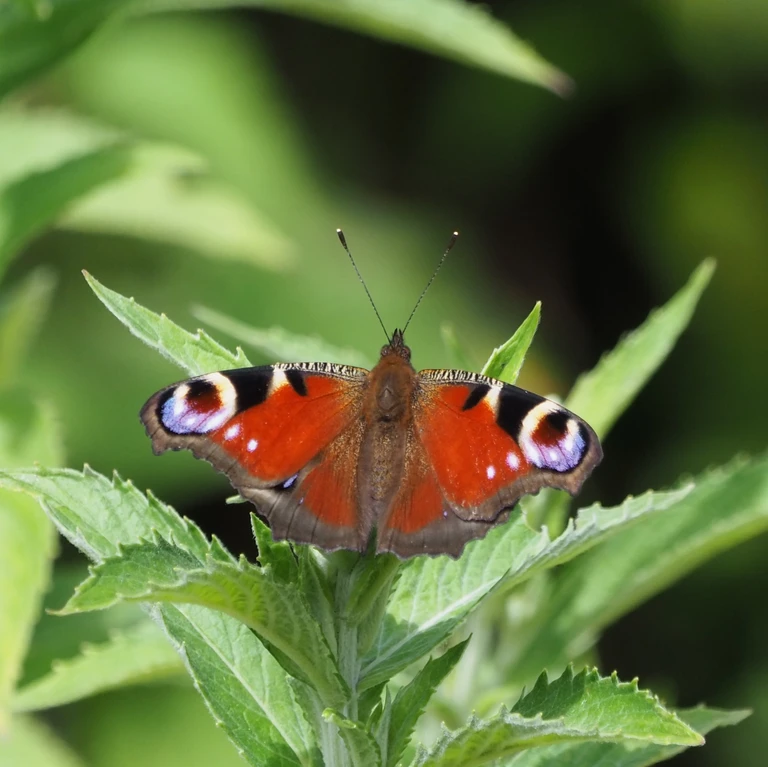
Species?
Aglais io
